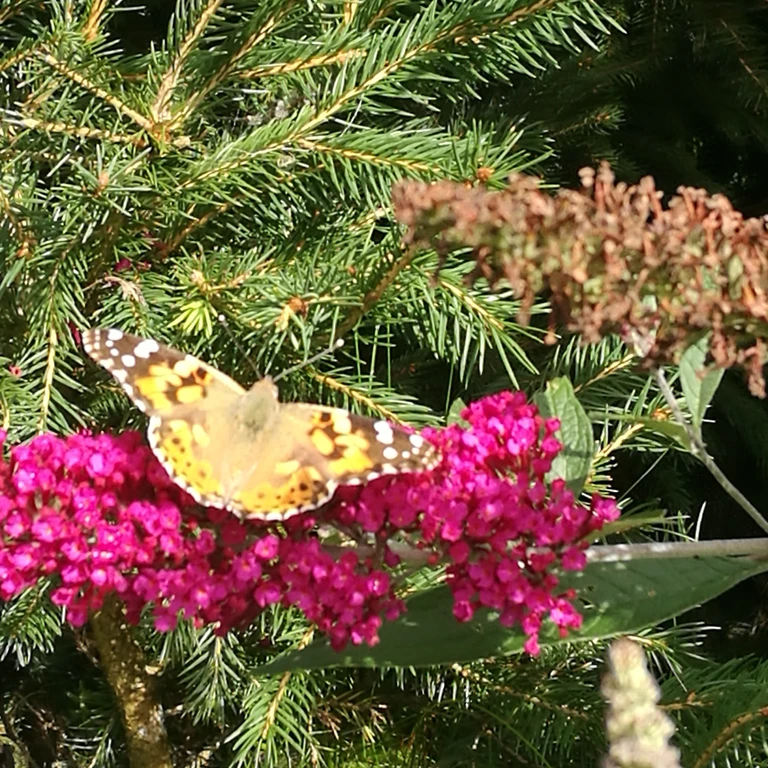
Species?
Vanessa cardui
